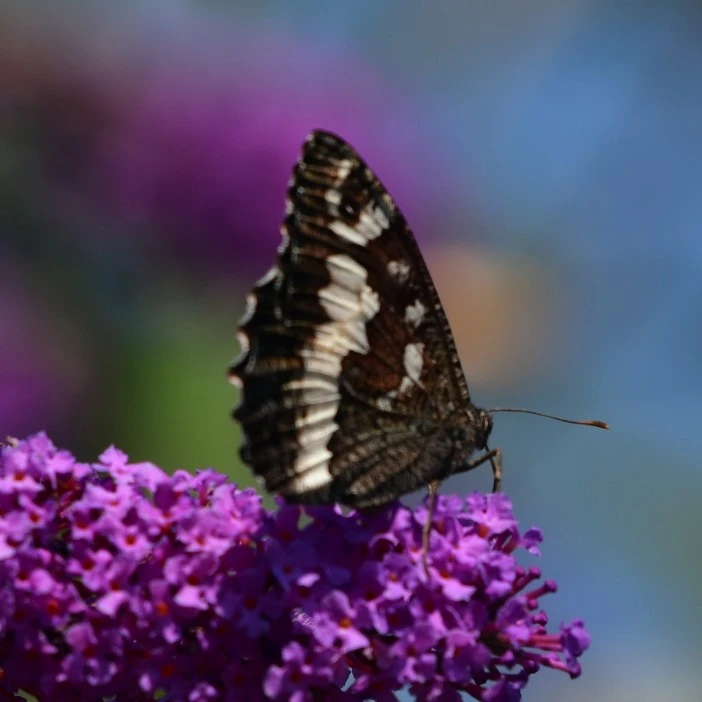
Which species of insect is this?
Brintesia circe
